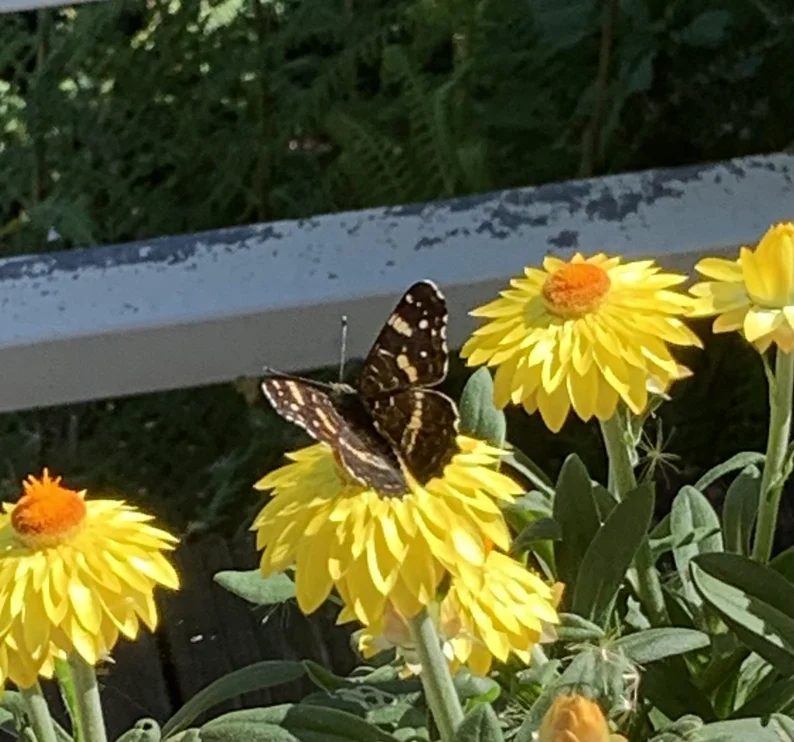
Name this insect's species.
Araschnia levana
